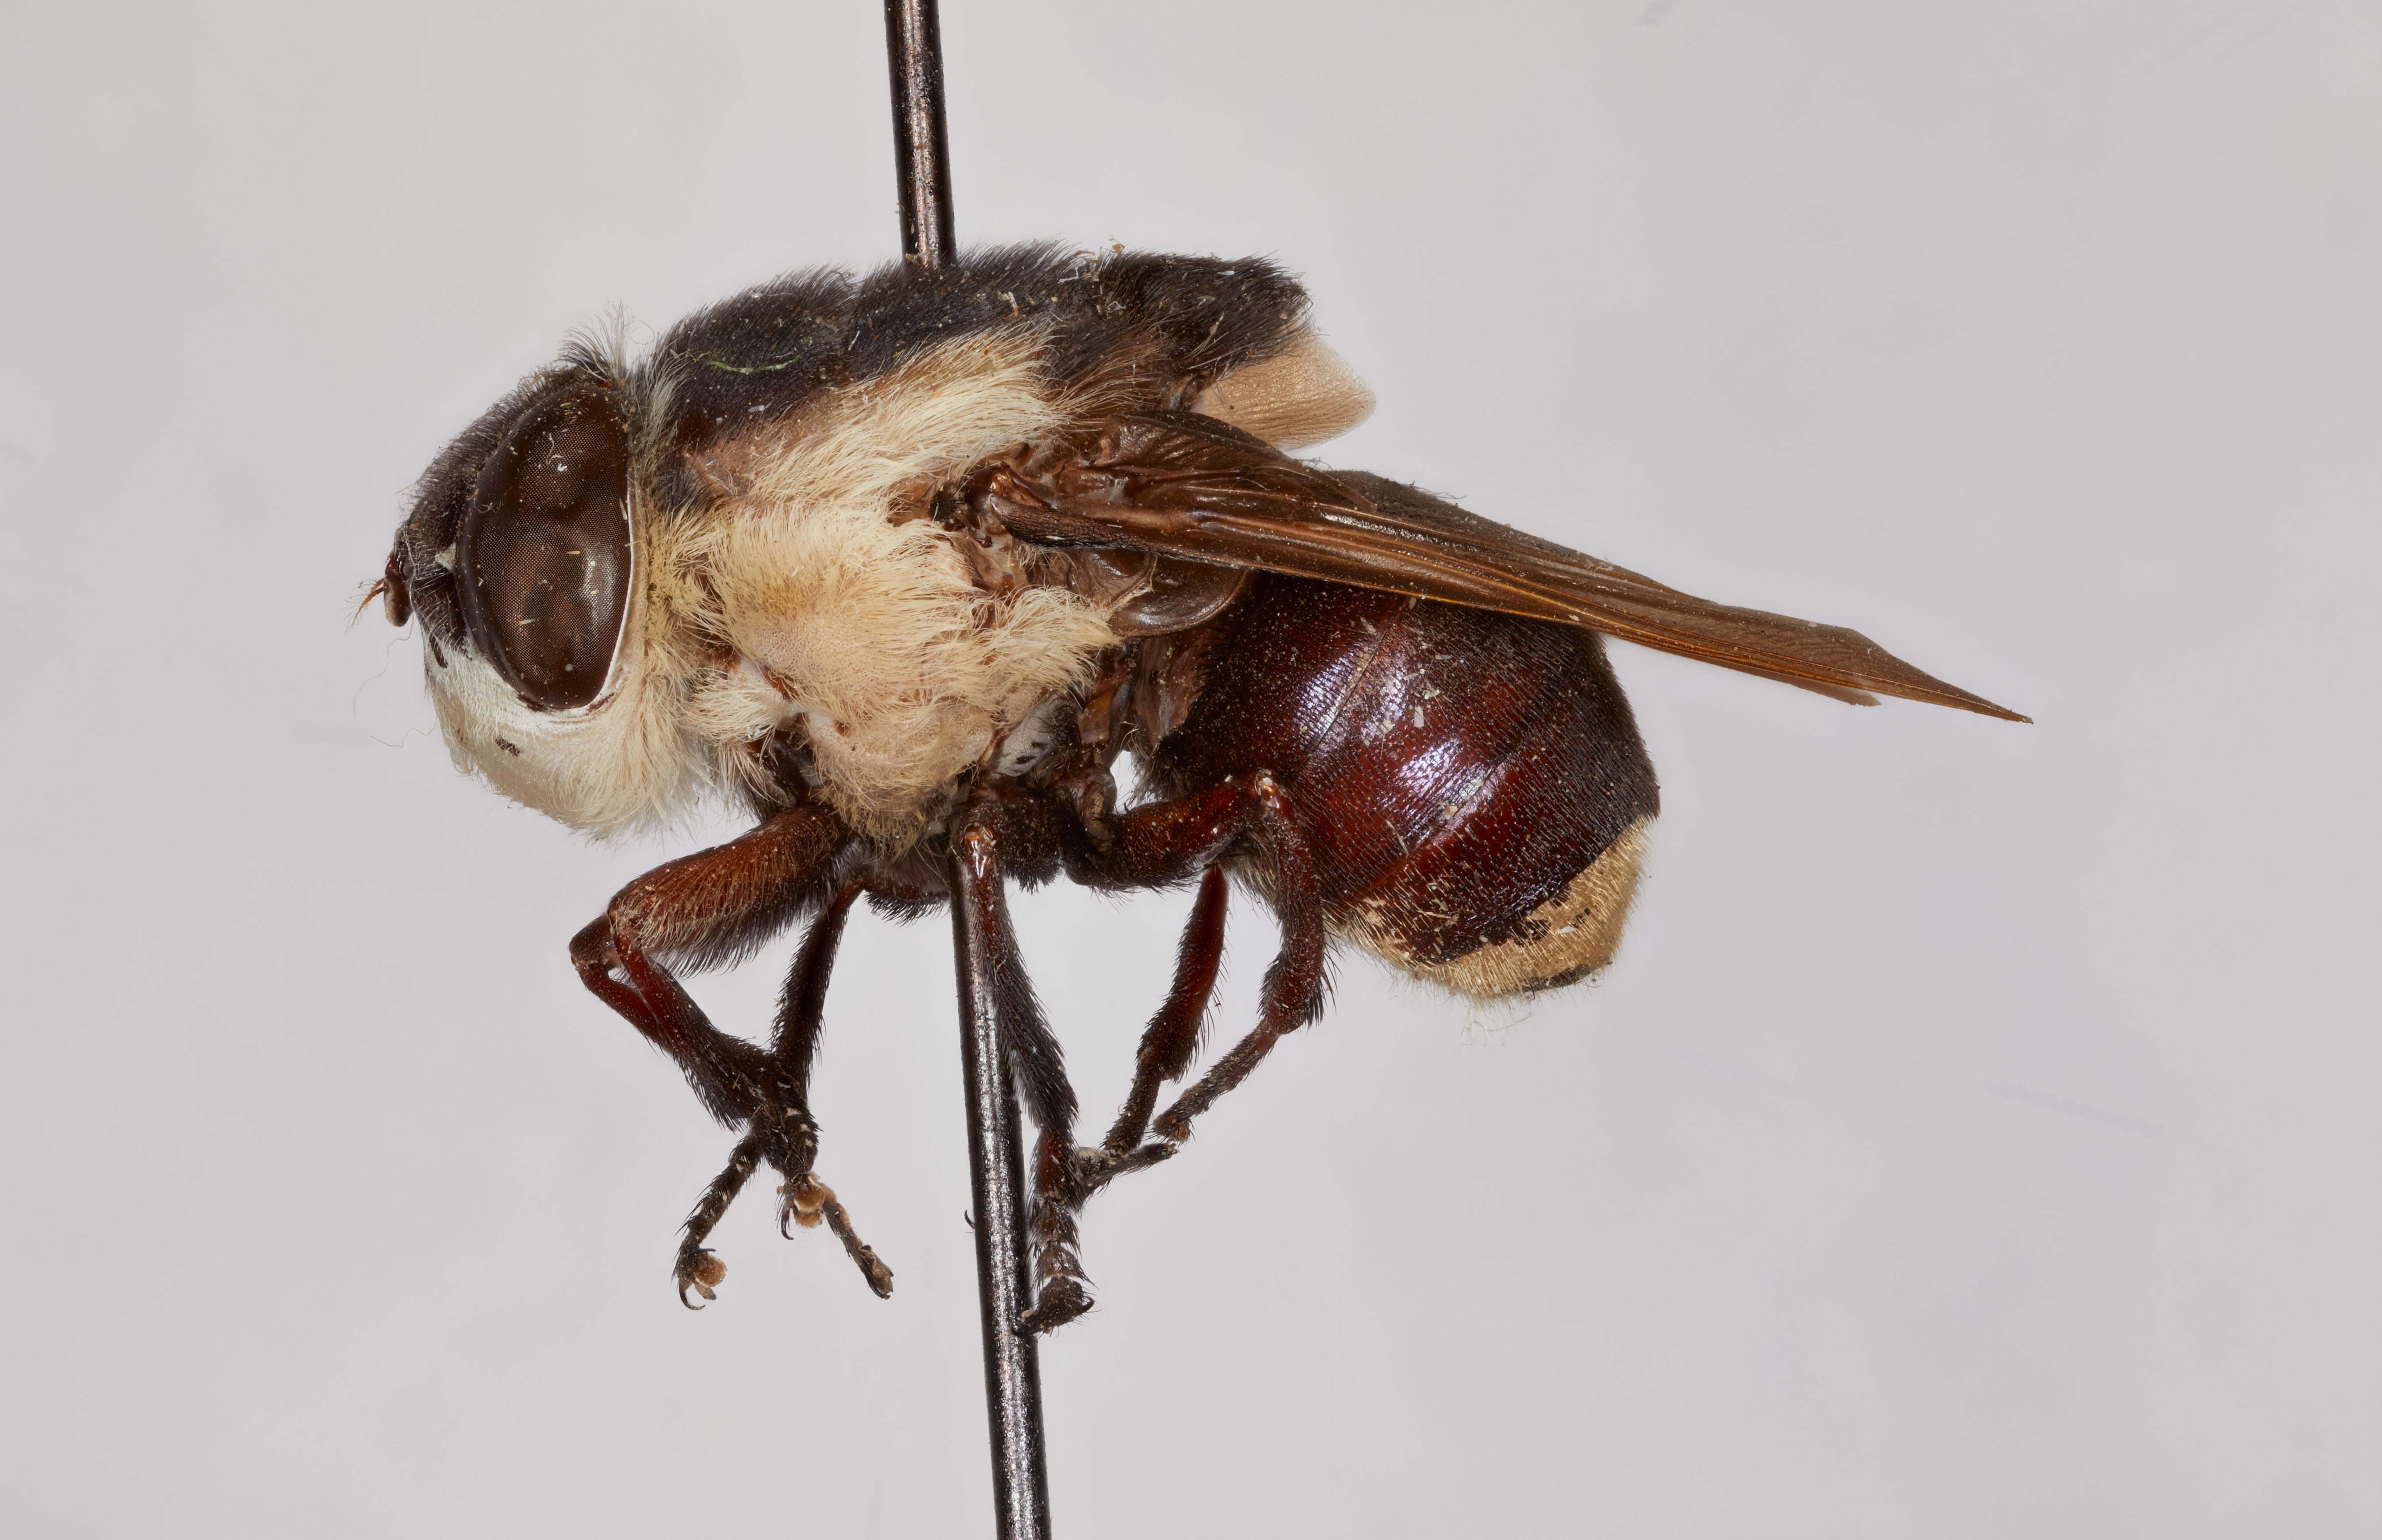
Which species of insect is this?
Cuterebra angustifrons
